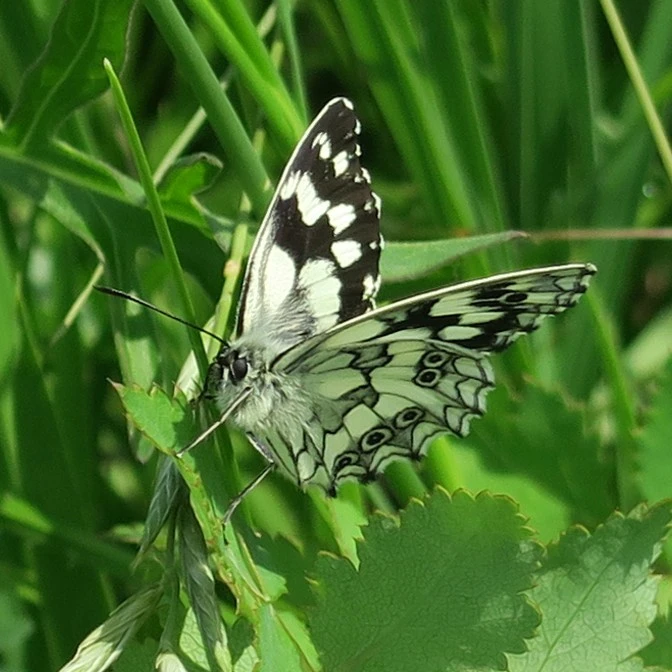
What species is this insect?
Melanargia galathea
